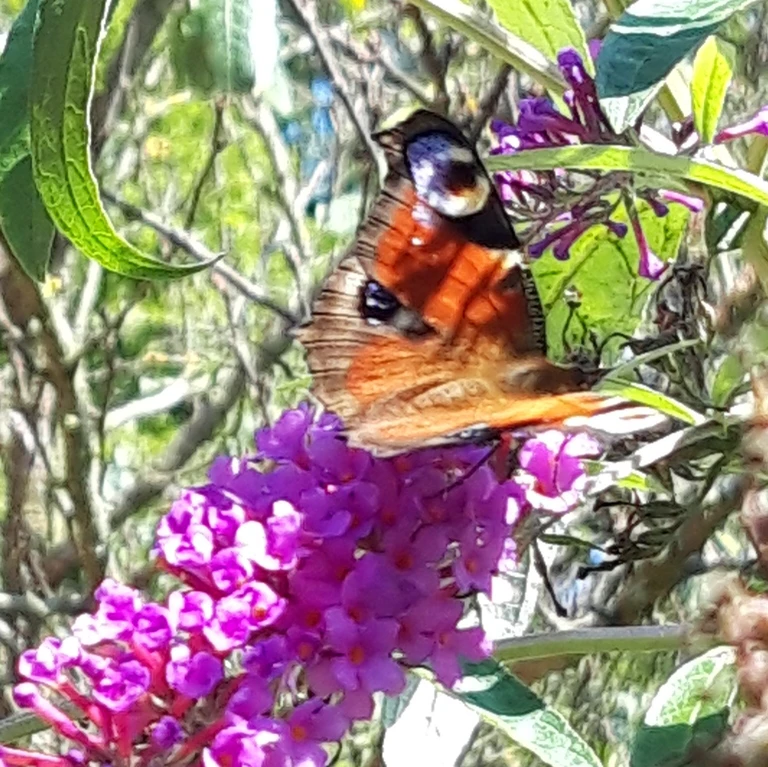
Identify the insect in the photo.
Aglais io
